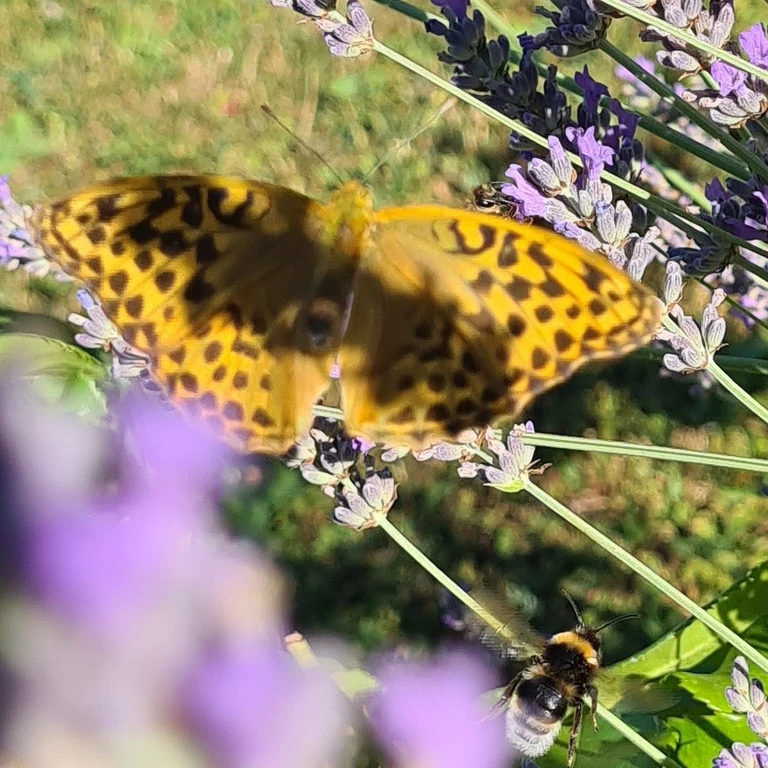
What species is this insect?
Argynnis paphia
